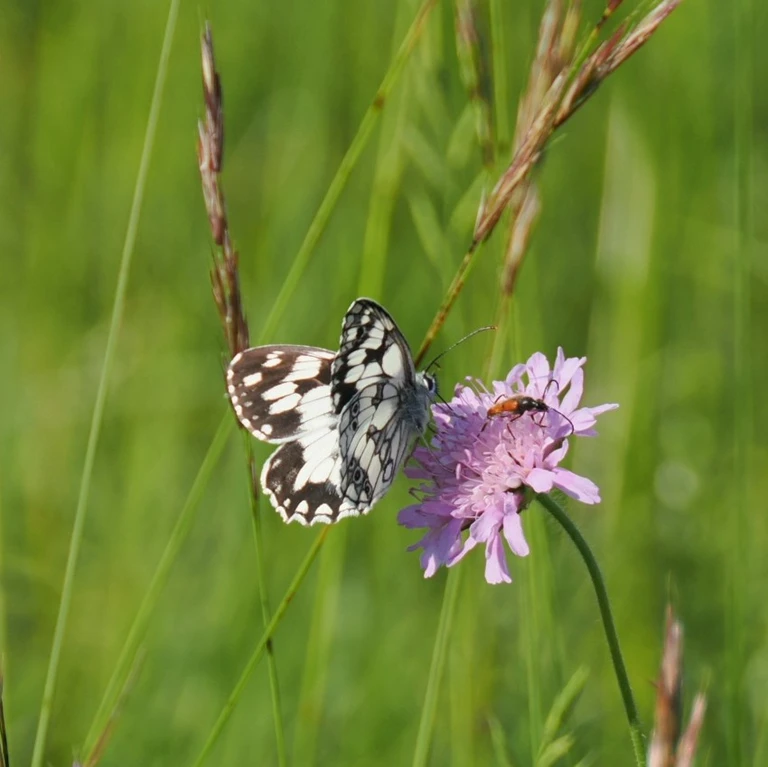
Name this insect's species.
Melanargia galathea
